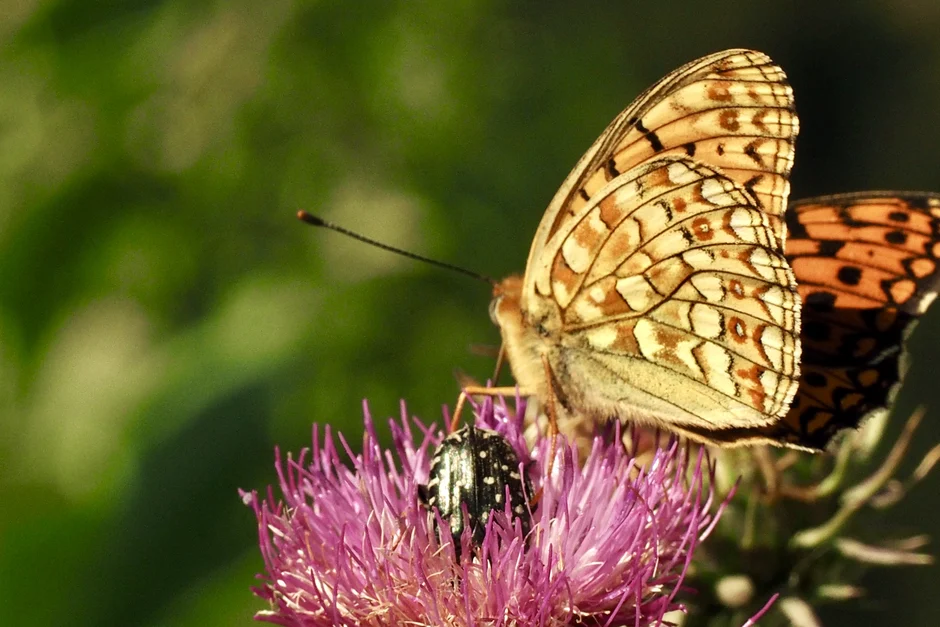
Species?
Fabriciana adippe
